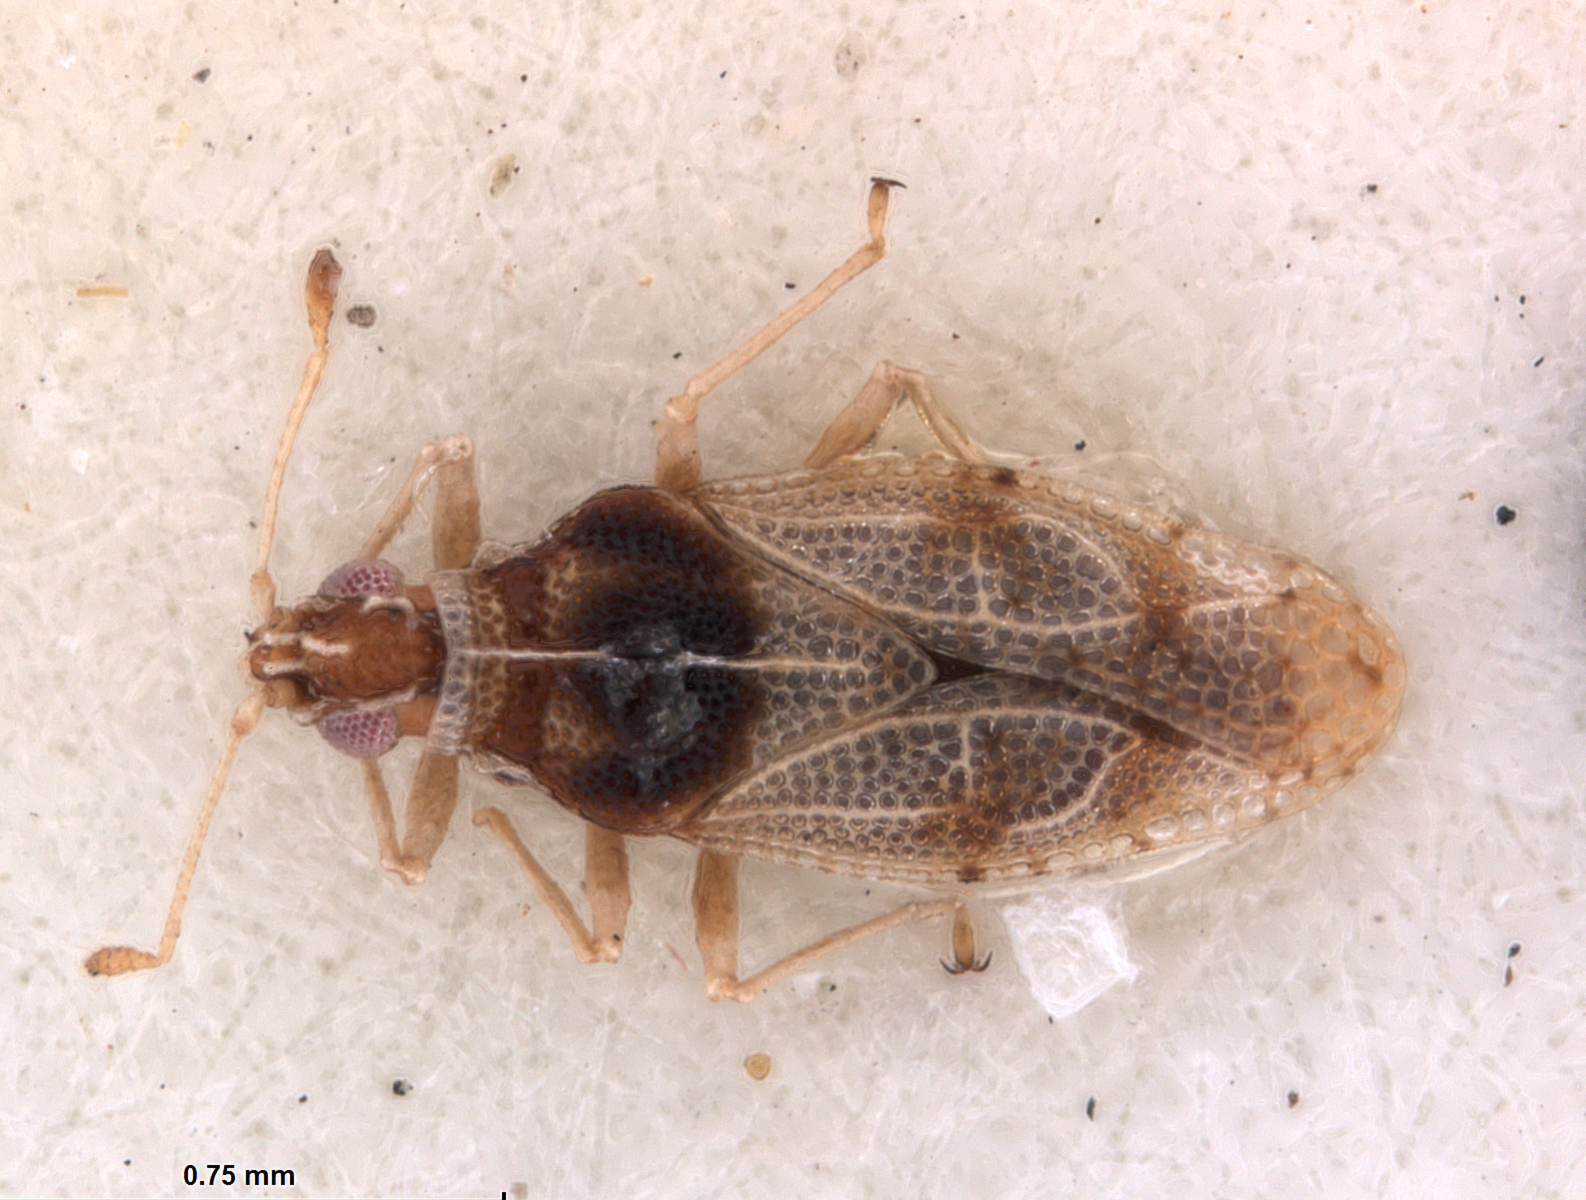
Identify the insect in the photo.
Monosteira edeia
